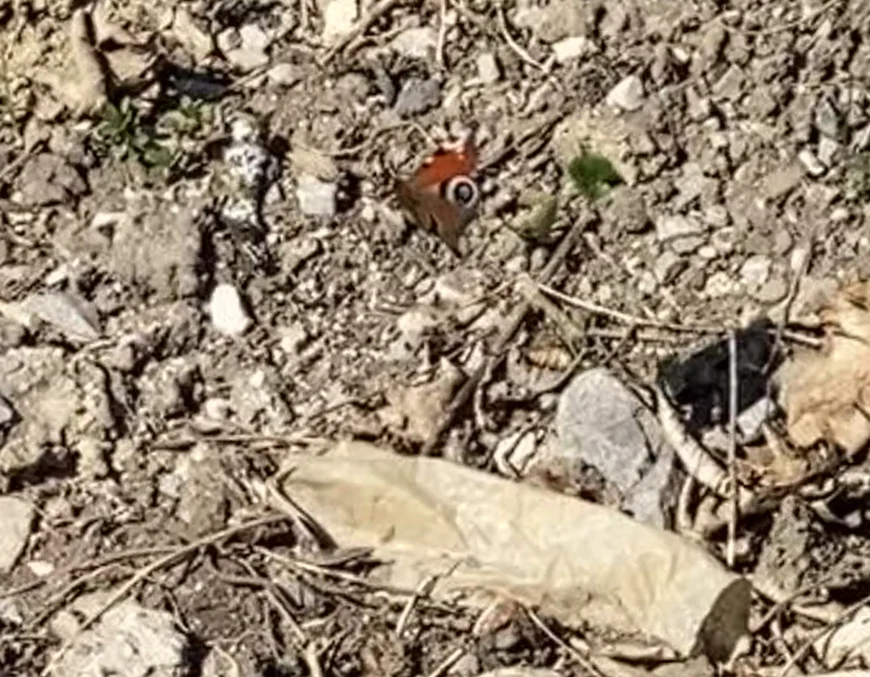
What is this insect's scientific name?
Aglais io
